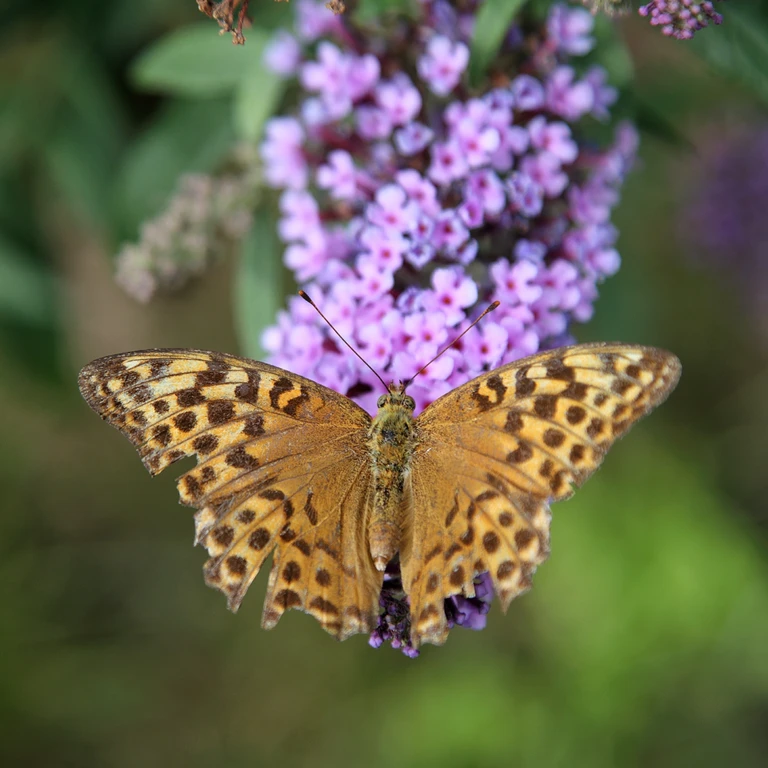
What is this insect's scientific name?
Argynnis paphia
